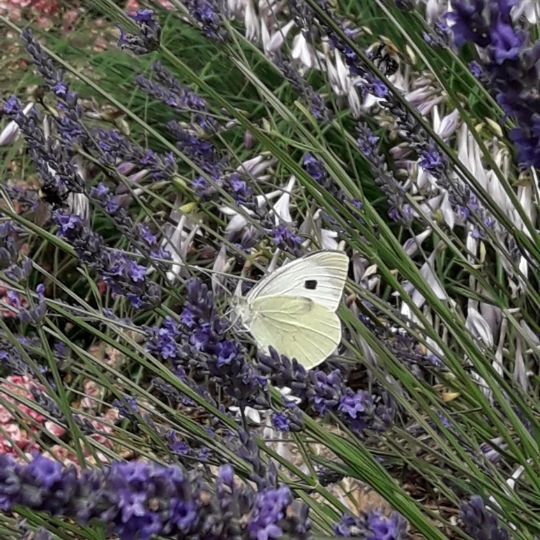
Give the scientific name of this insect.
Pieris brassicae
